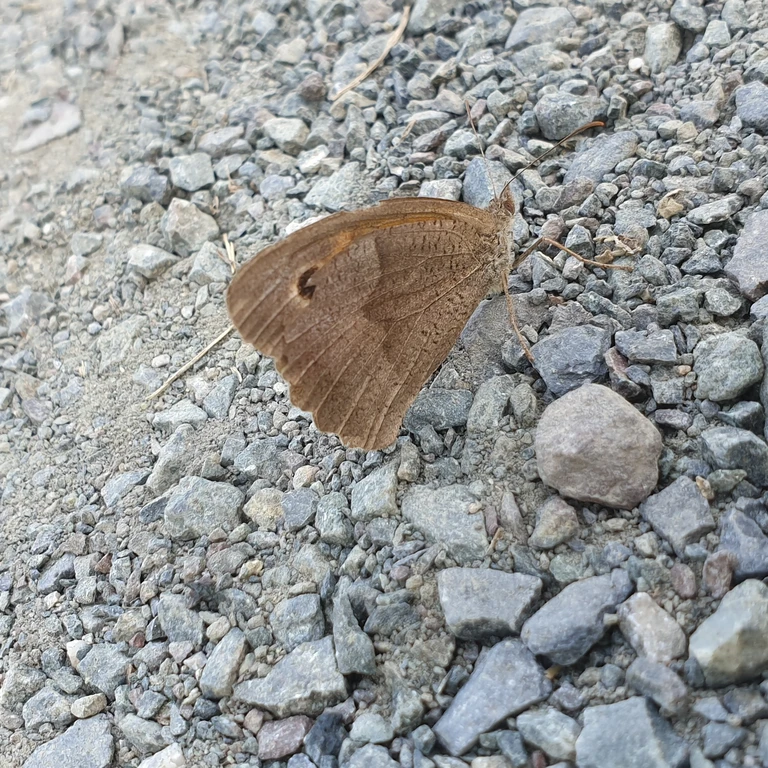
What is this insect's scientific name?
Maniola jurtina
